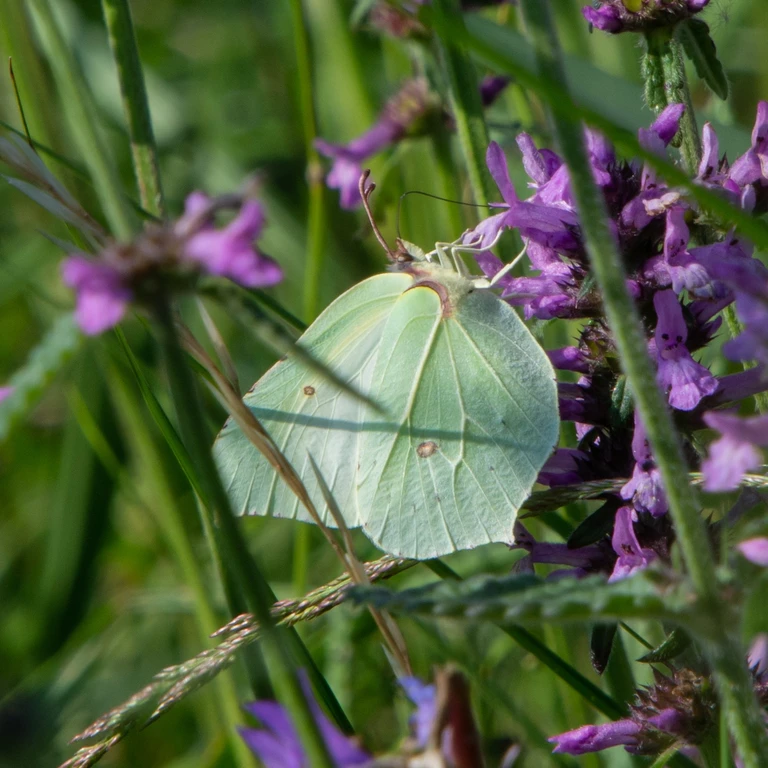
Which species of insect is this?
Gonepteryx rhamni
